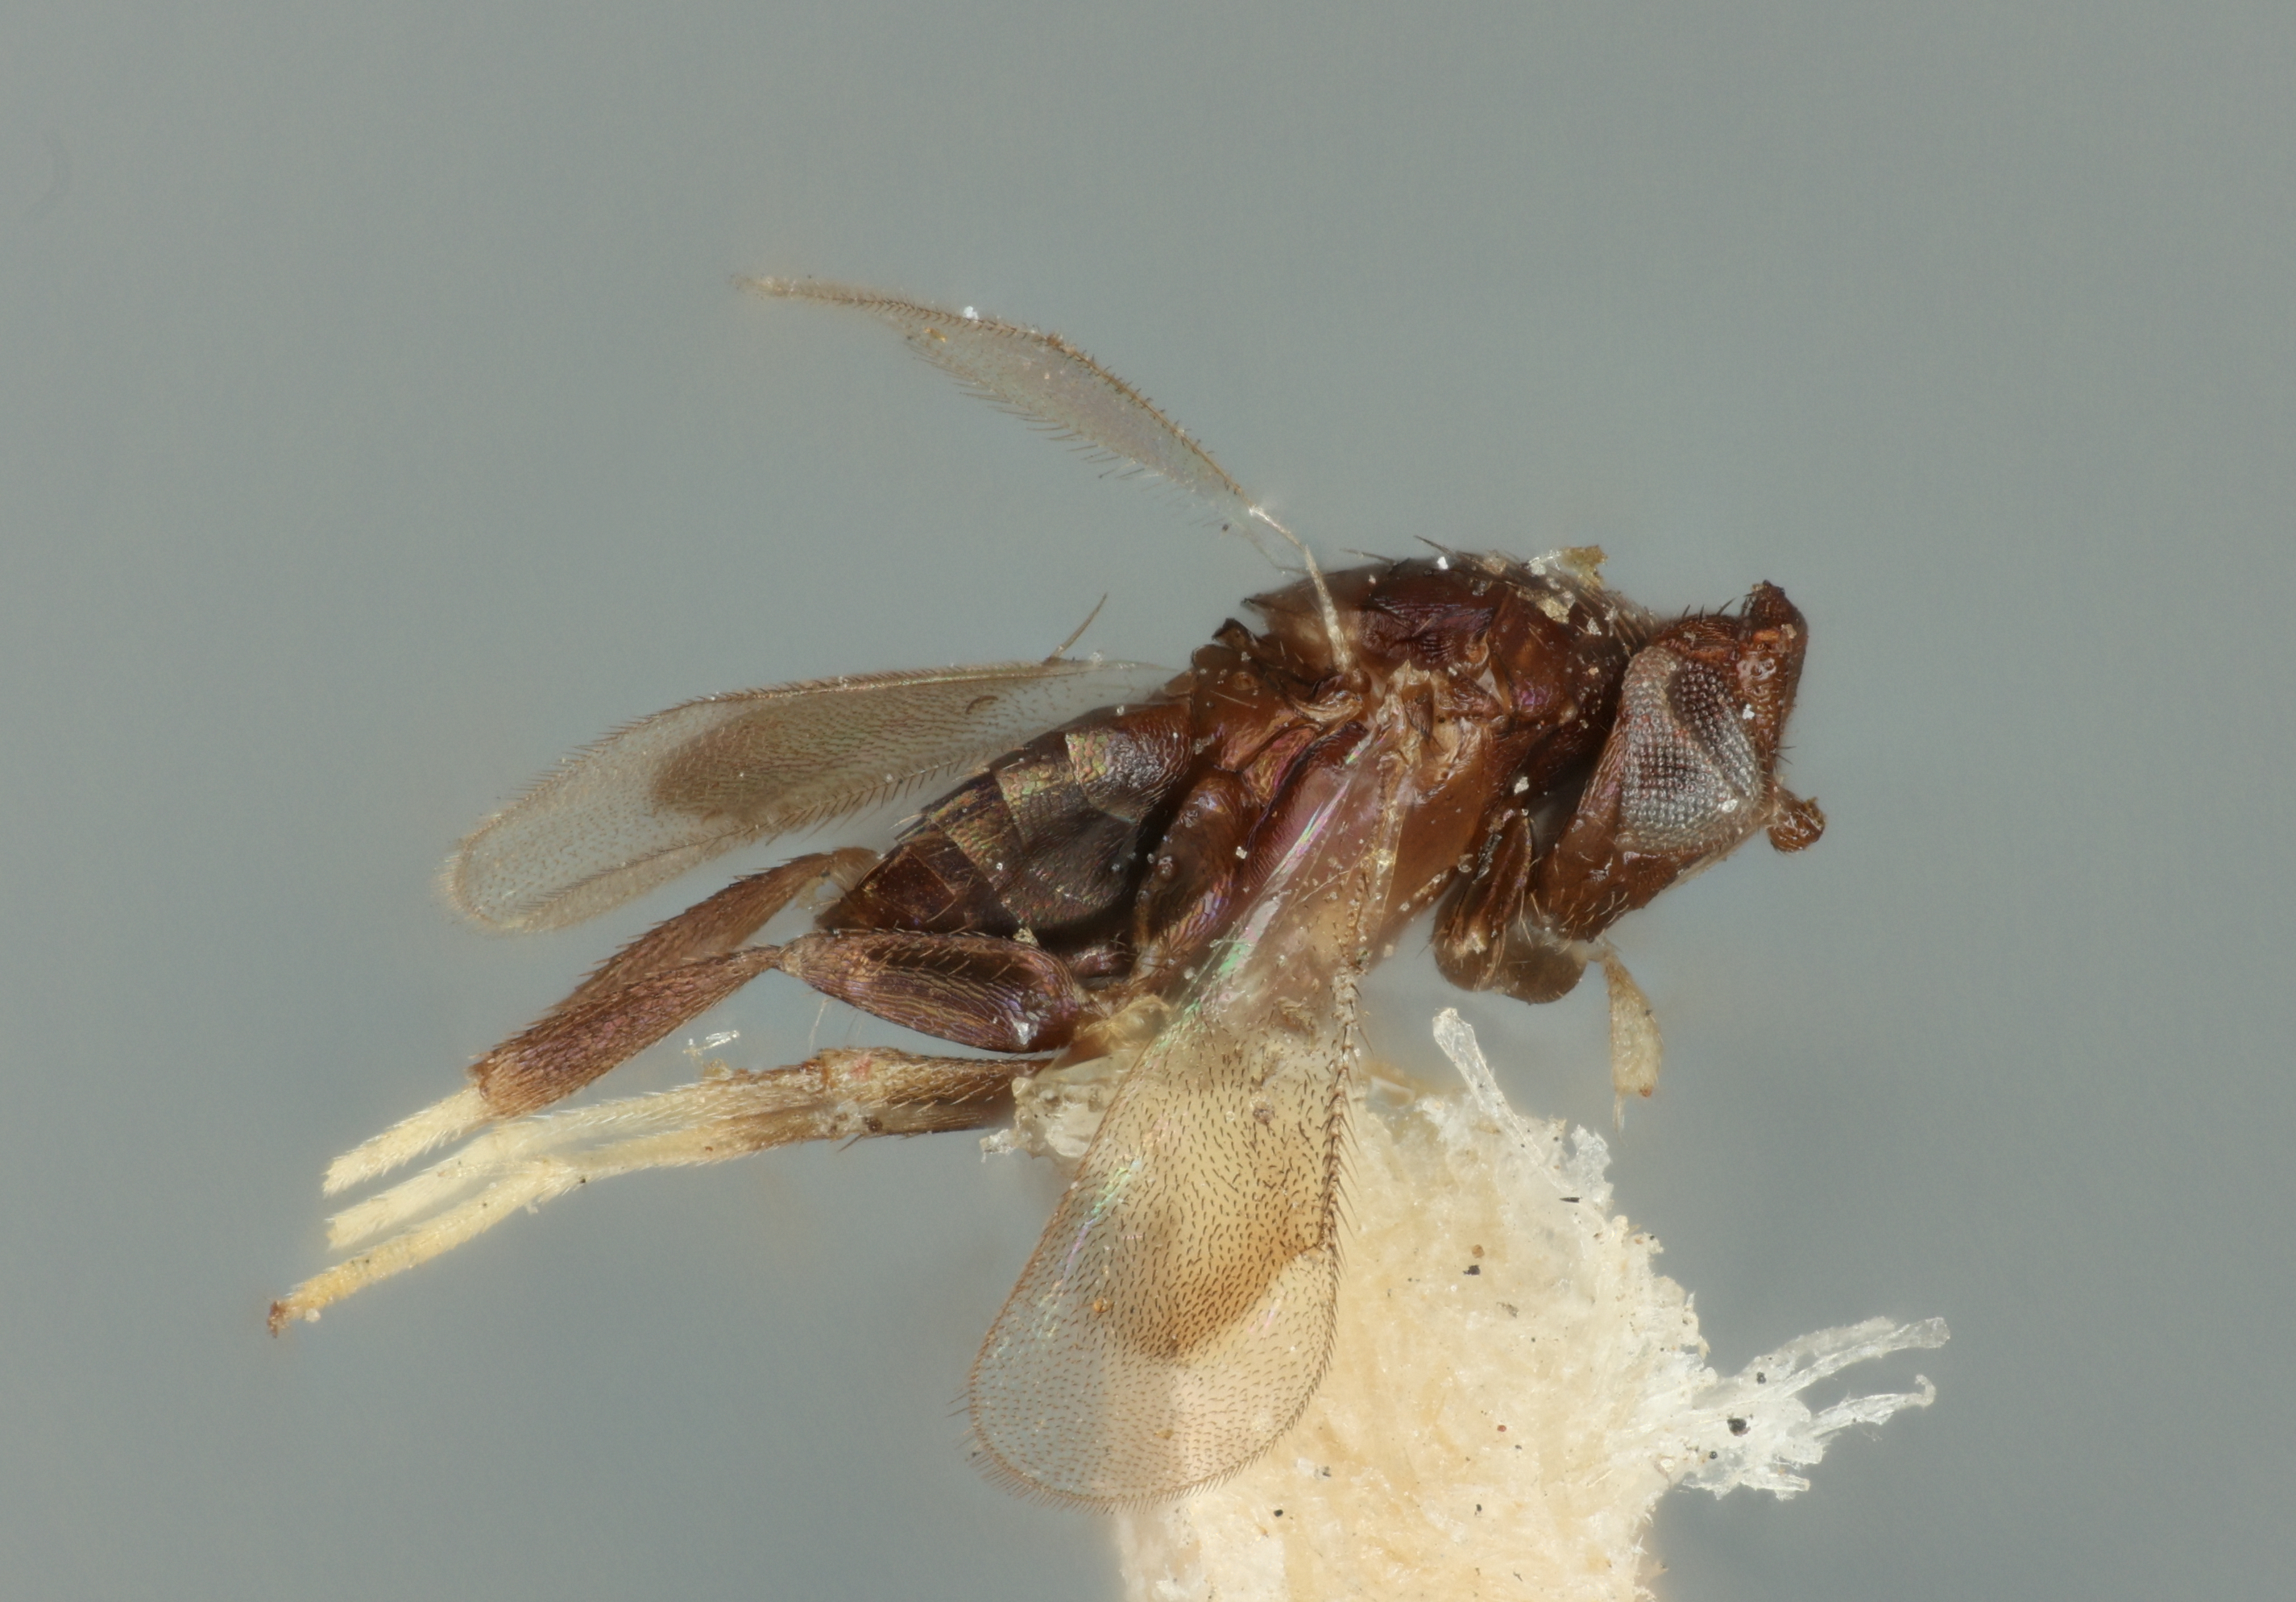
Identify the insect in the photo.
Aneristus ceroplastae
